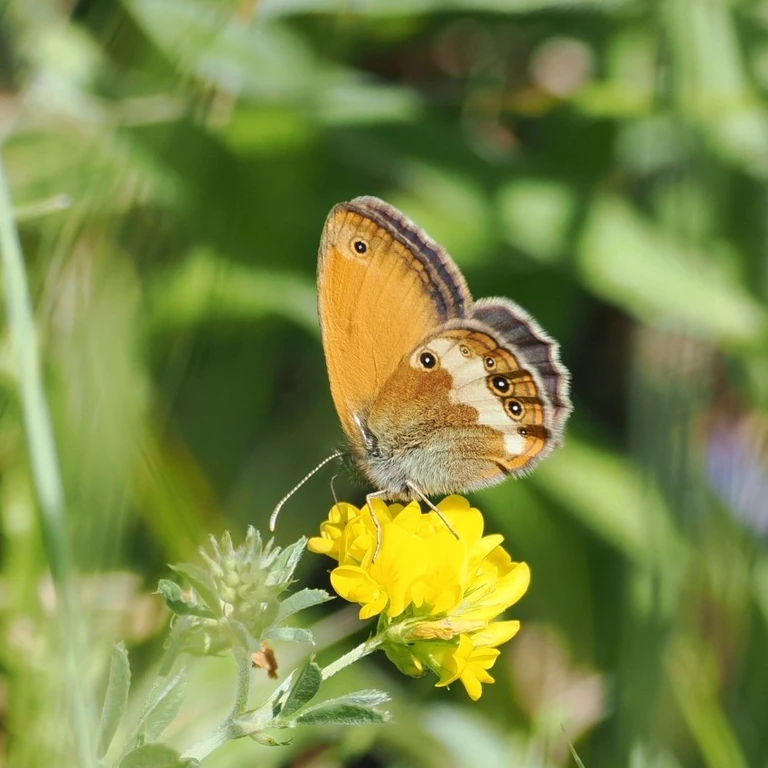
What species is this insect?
Coenonympha arcania
